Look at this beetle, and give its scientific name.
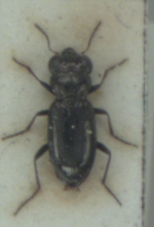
Notiophilus palustris
